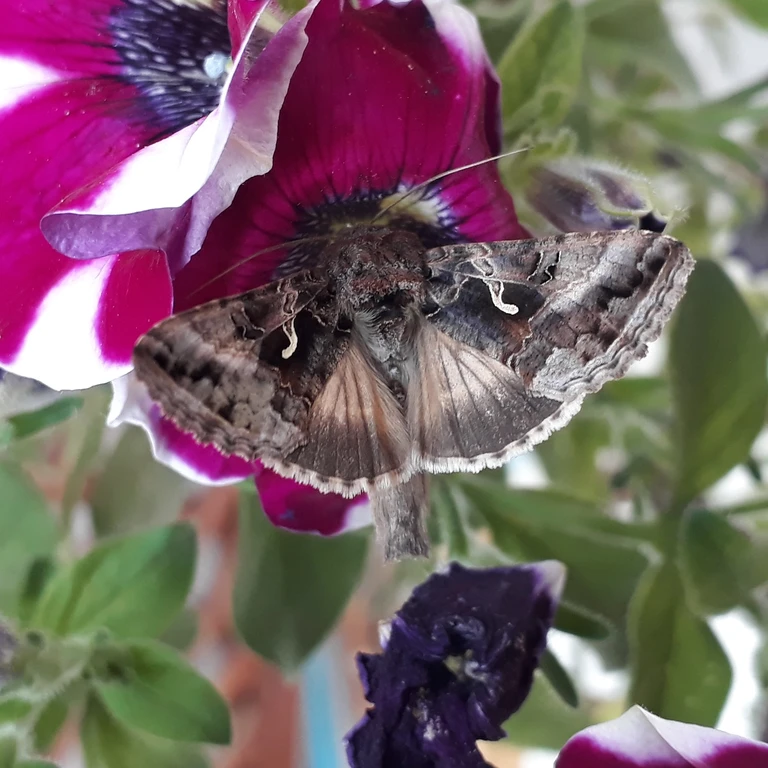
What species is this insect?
Autographa gamma
